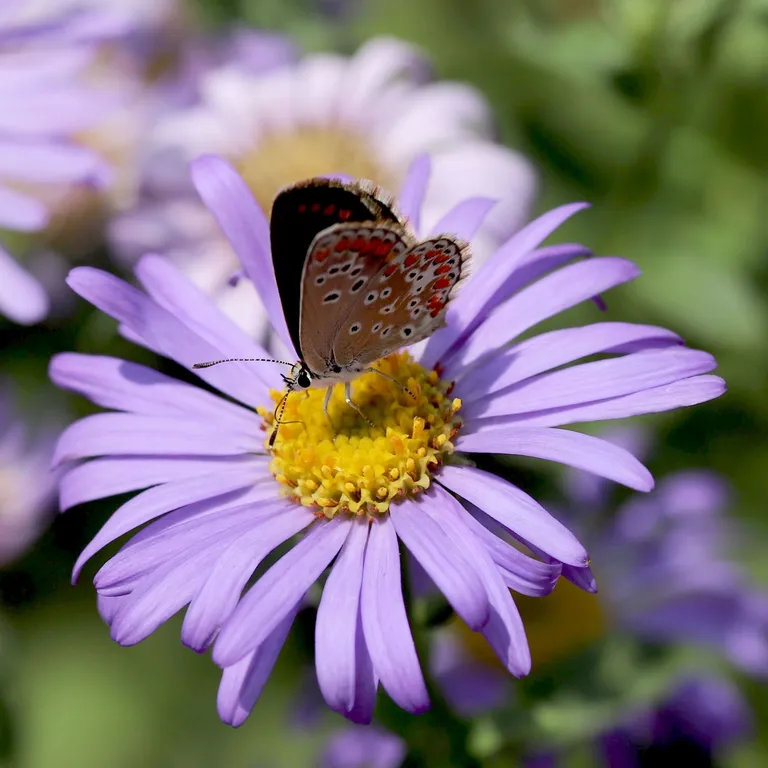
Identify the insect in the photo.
Aricia agestis/artaxerxes
